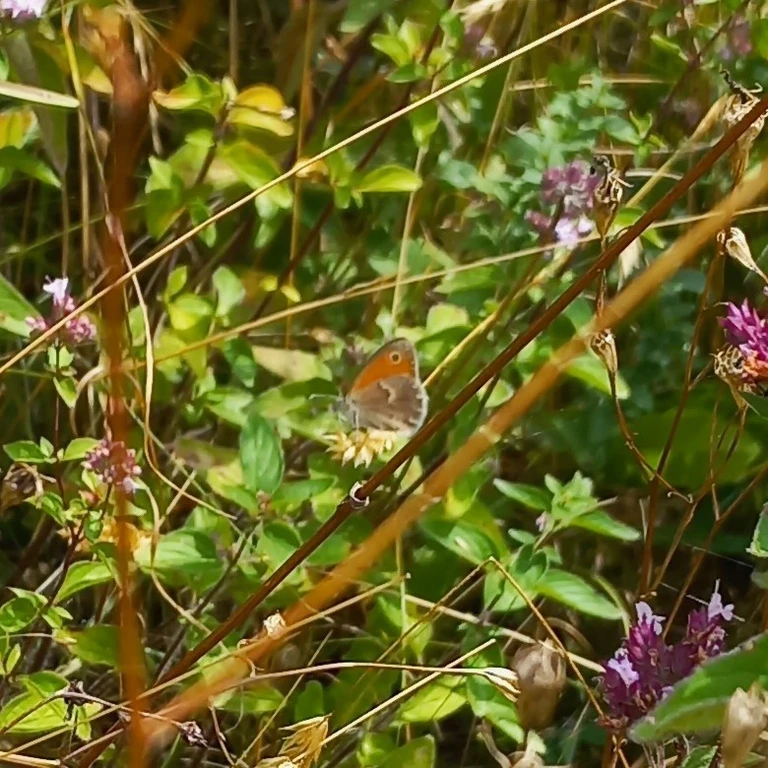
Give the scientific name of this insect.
Coenonympha pamphilus
